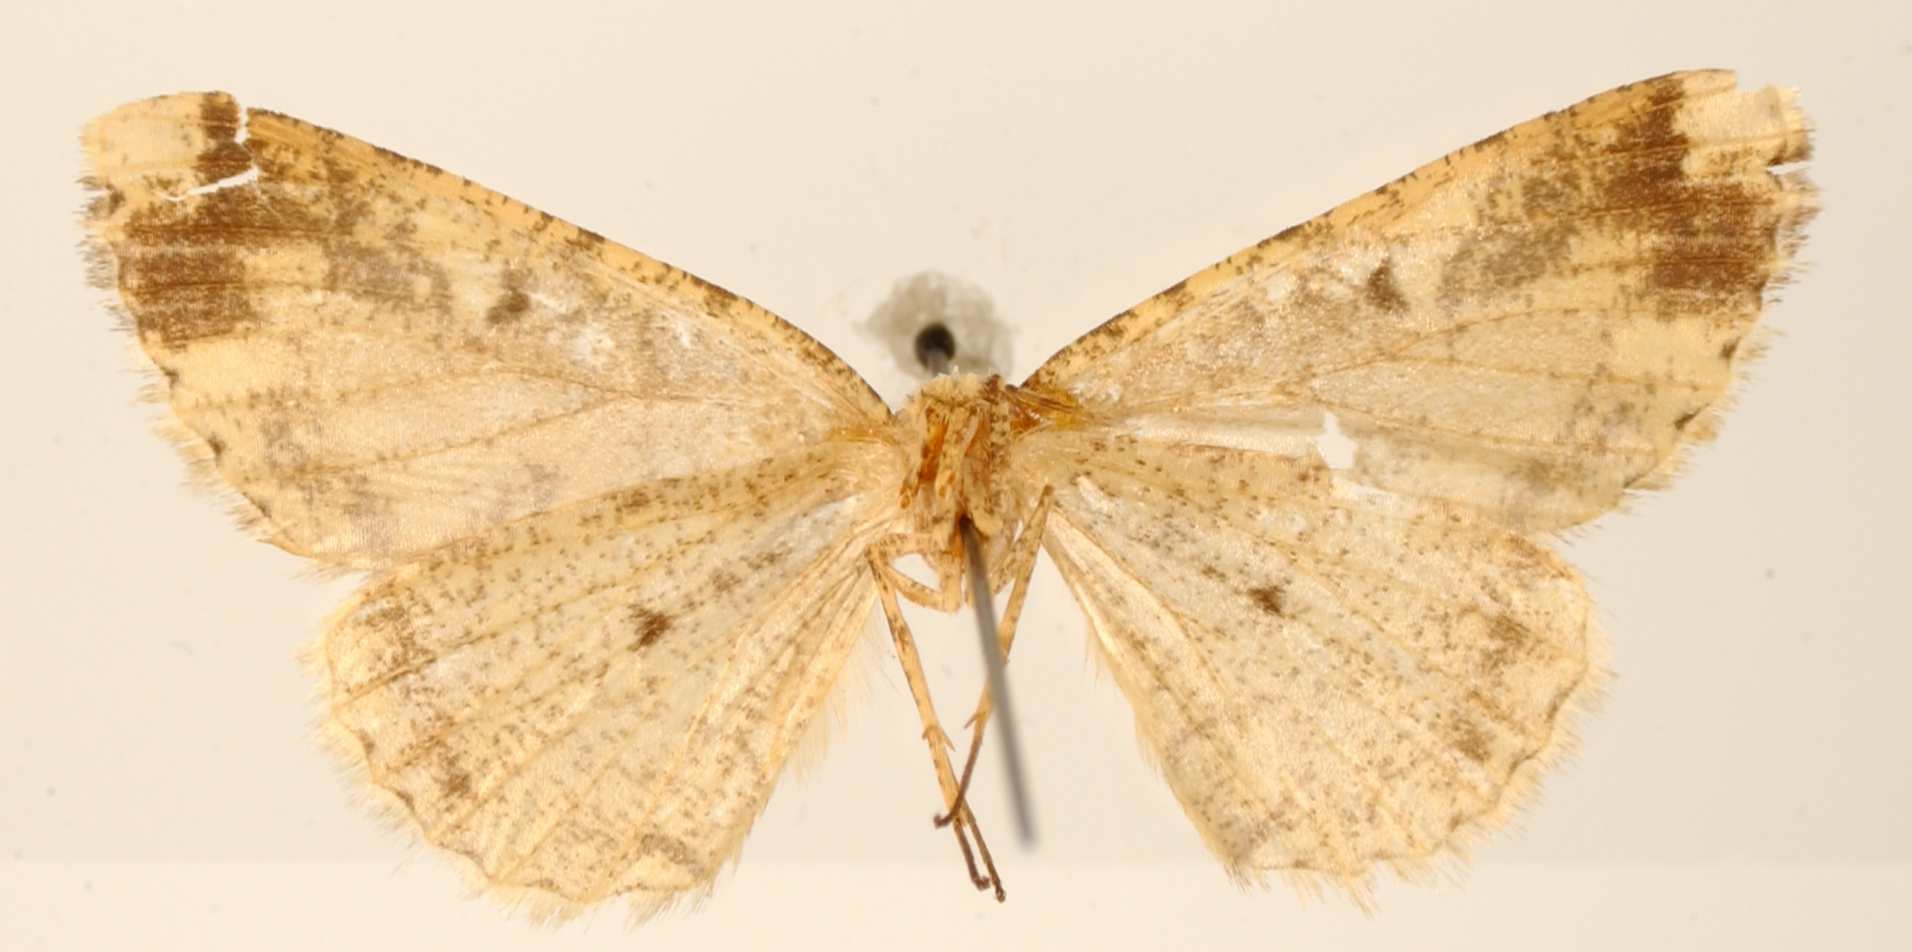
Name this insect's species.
Tephrosia supplanaria
